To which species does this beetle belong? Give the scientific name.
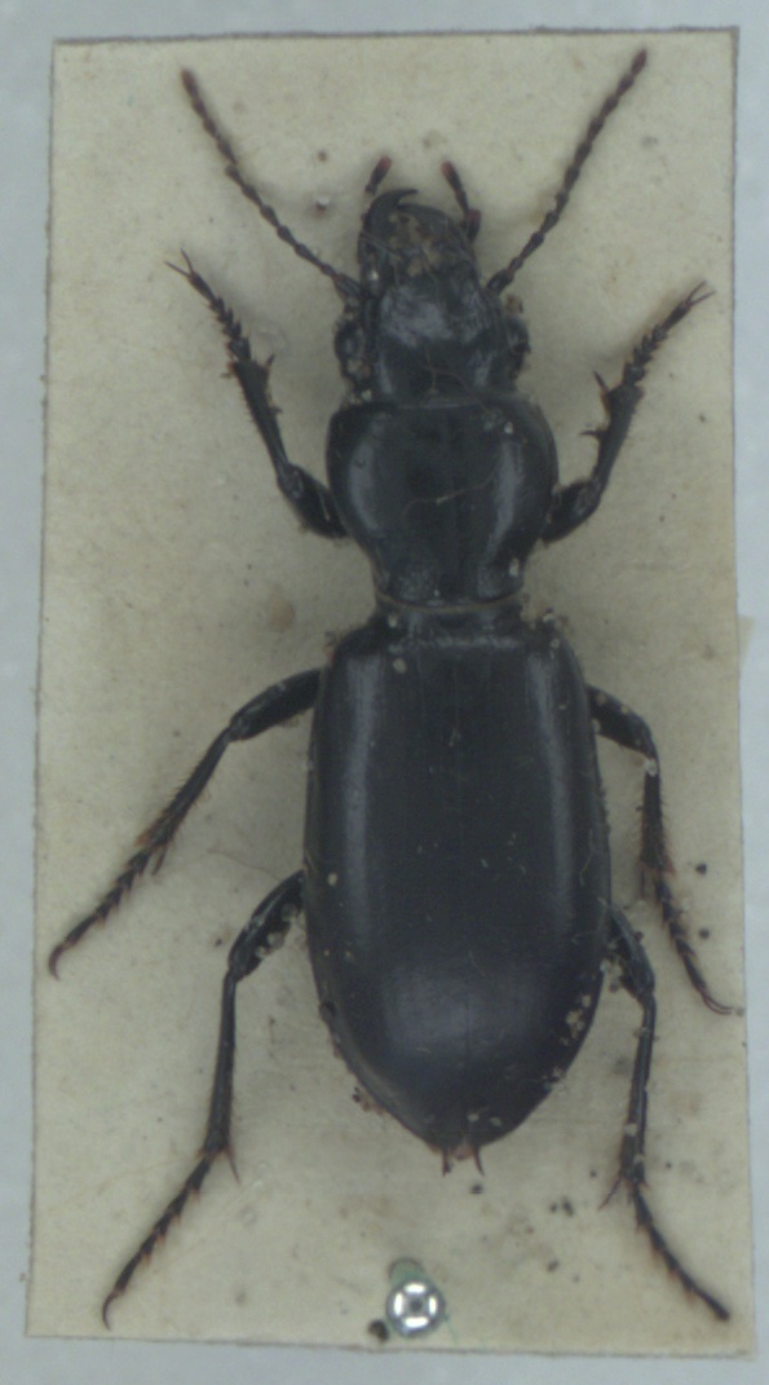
Broscus cephalotes
